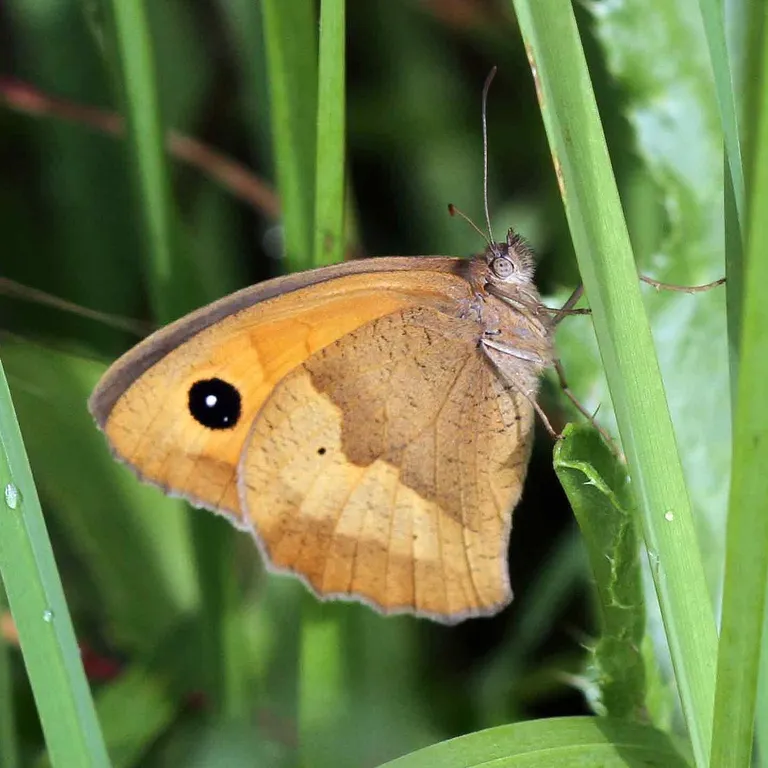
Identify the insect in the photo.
Maniola jurtina
